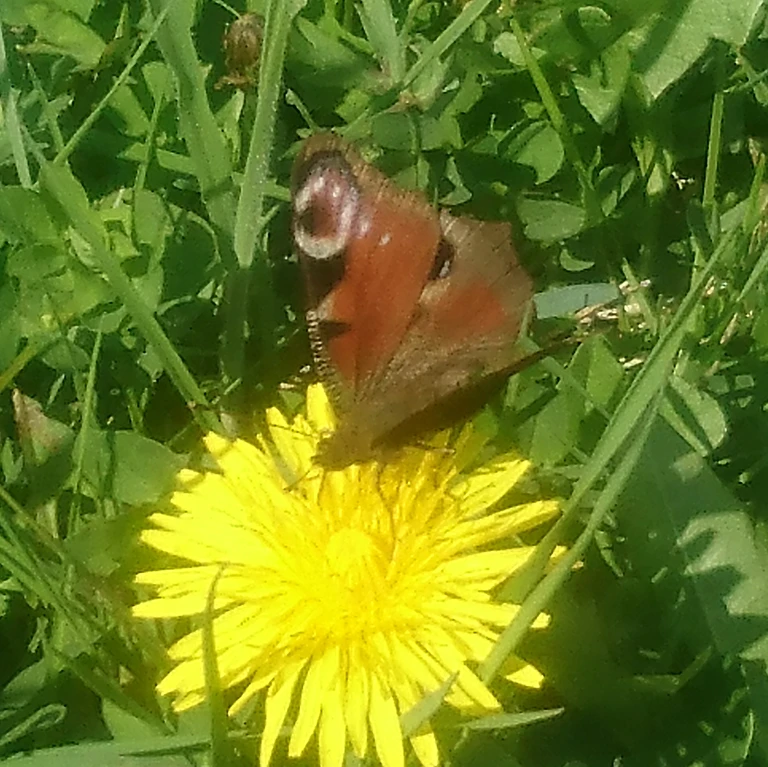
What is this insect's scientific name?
Aglais io
